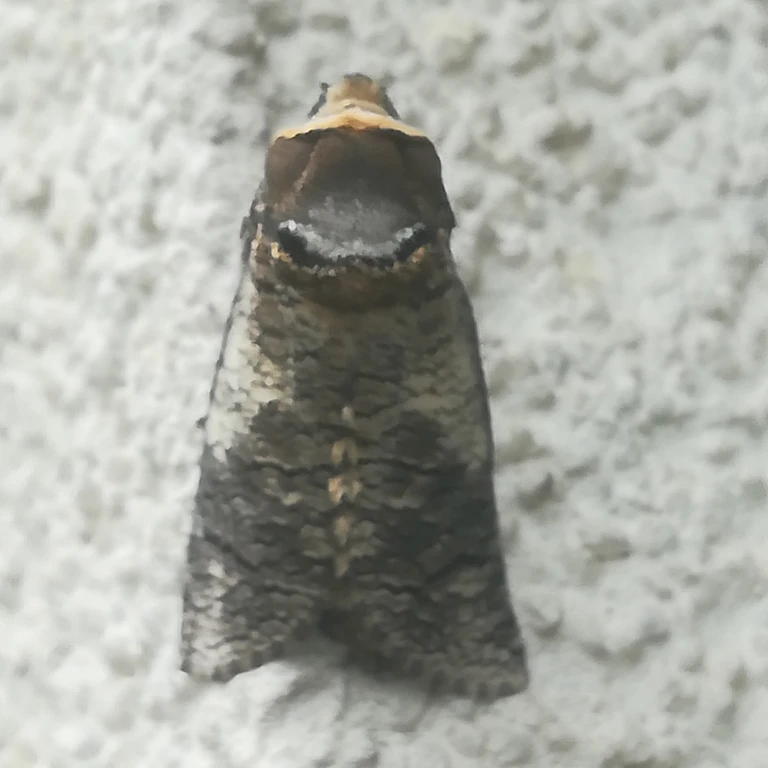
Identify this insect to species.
Cossus cossus
